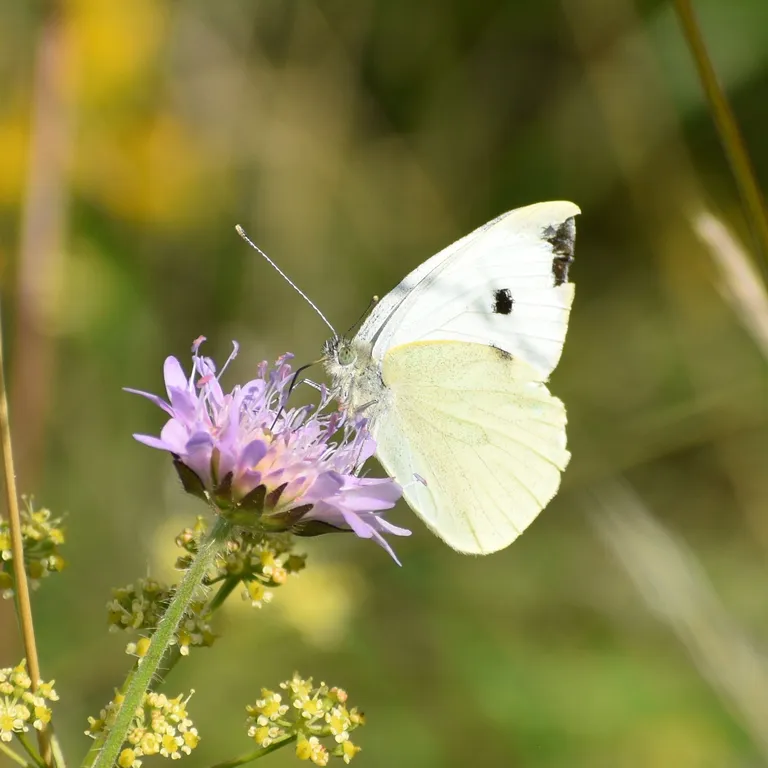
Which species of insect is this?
Pieris brassicae
